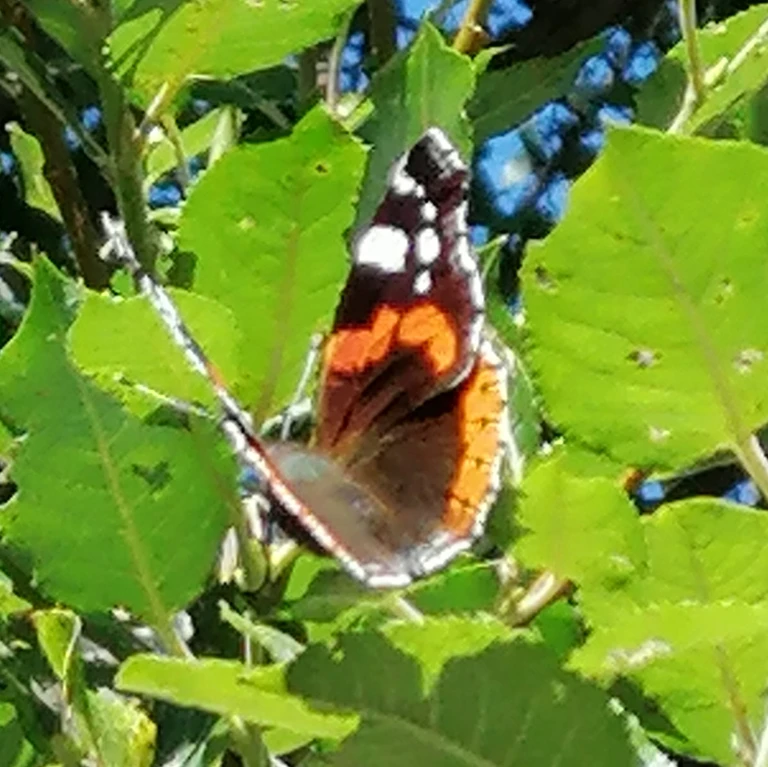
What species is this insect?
Vanessa atalanta
